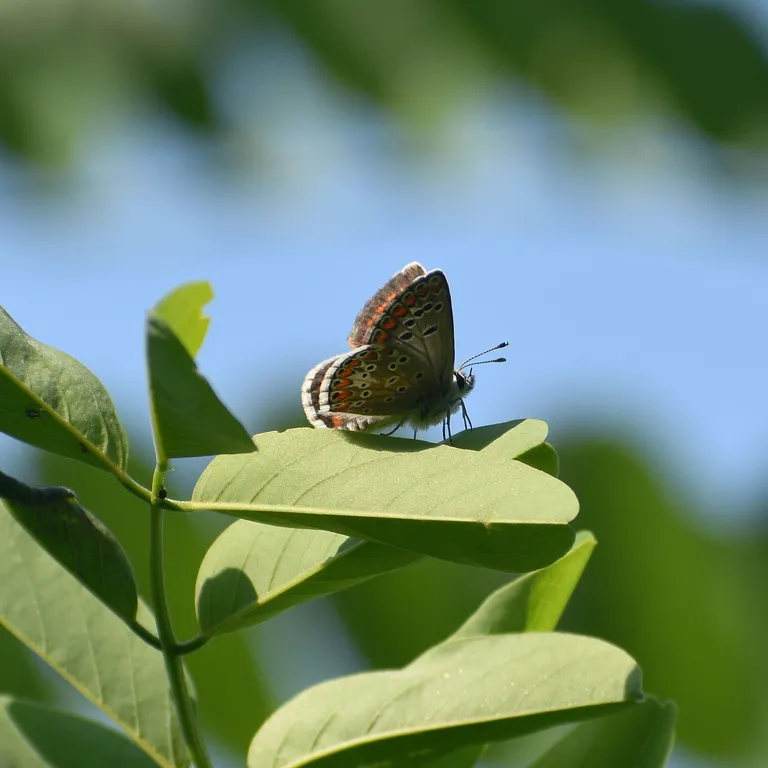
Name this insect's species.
Aricia agestis/artaxerxes
